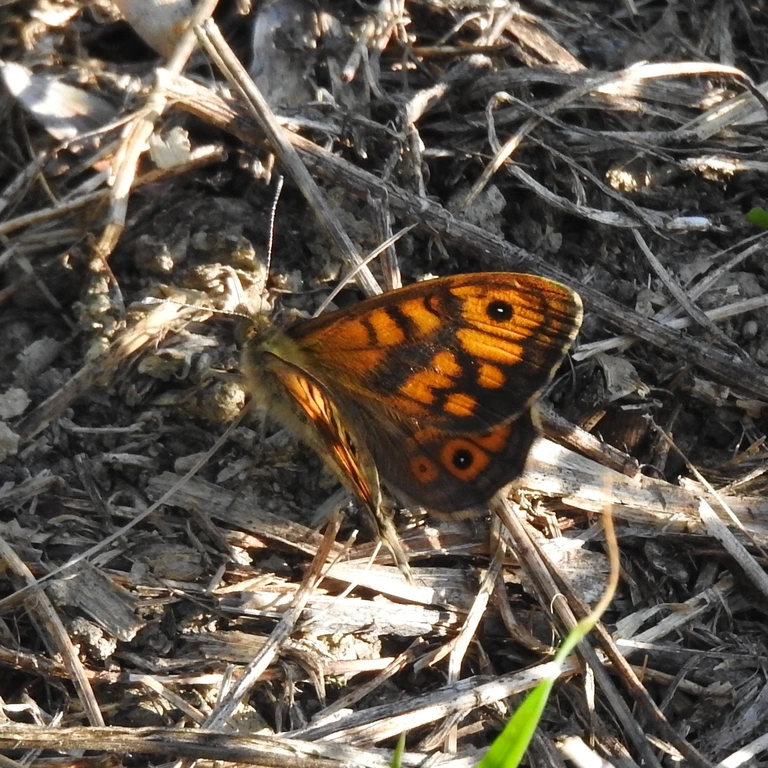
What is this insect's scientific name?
Lasiommata megera (also Pararge megera)
